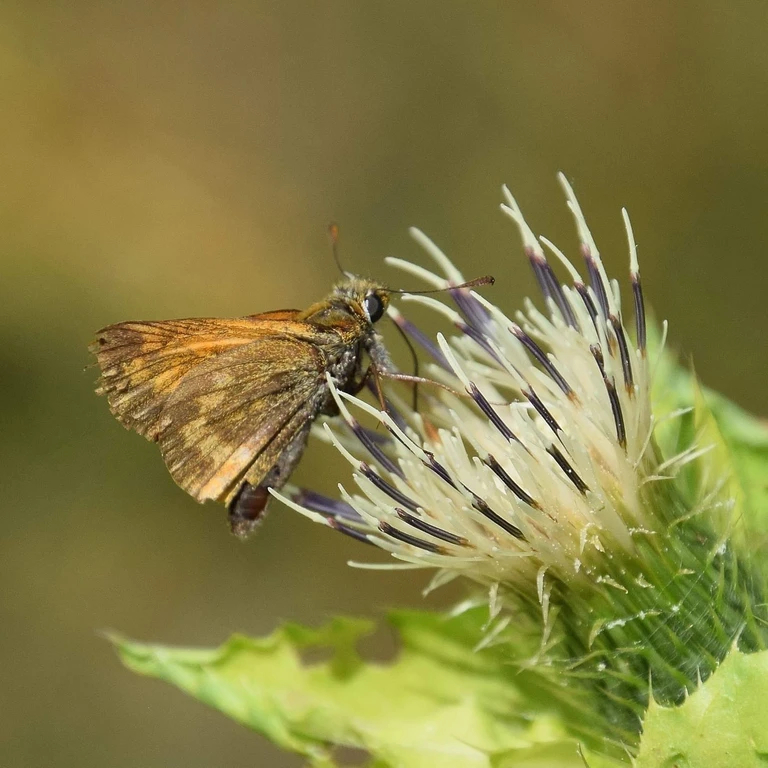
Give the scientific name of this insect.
Ochlodes sylvanus (also Ochlodes venata)
